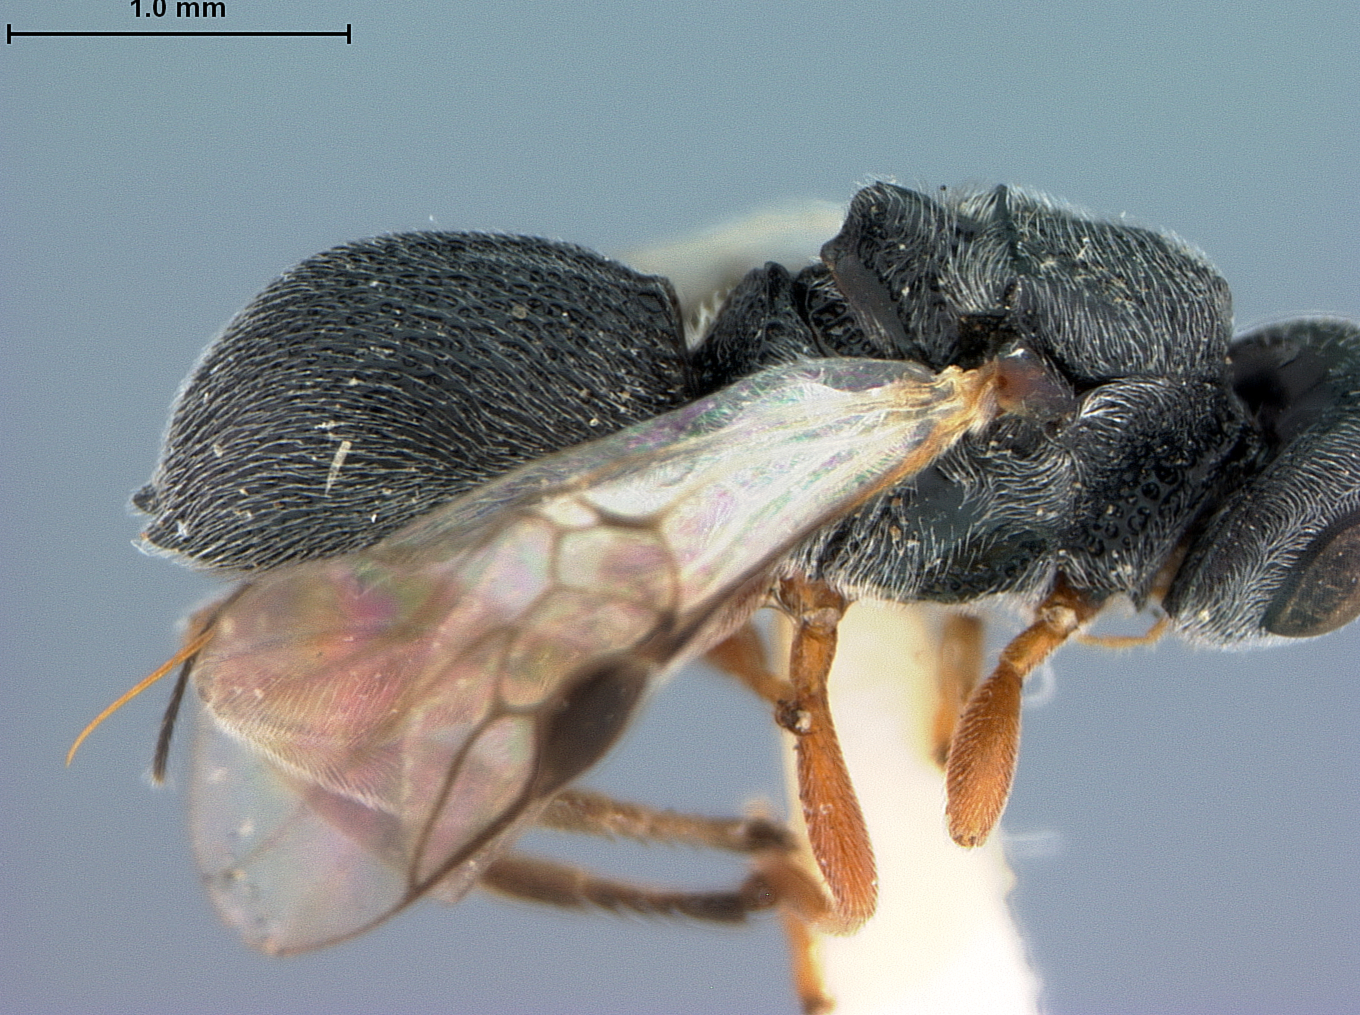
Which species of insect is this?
Urosigalphus islandicus
